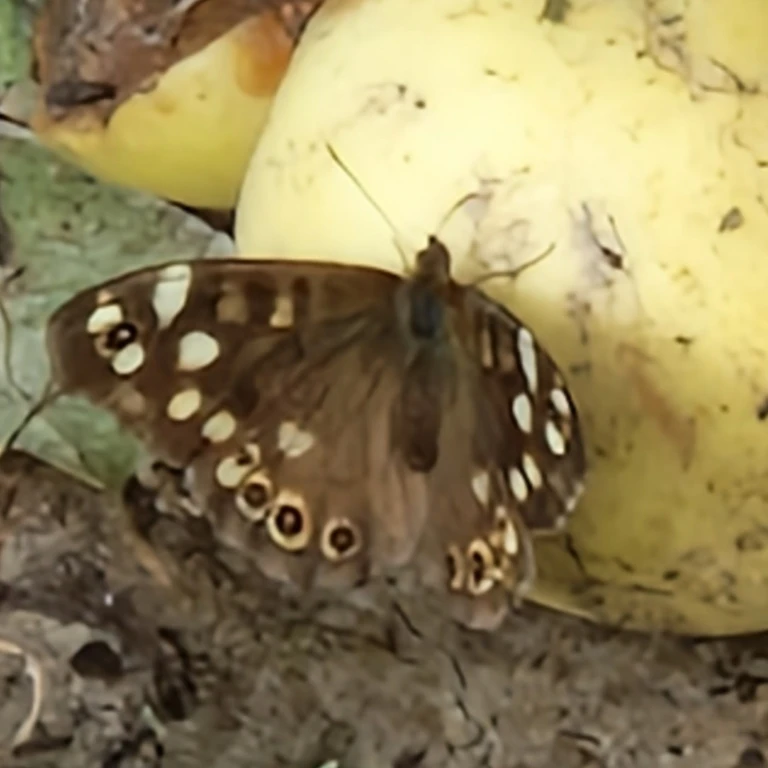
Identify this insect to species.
Pararge aegeria
